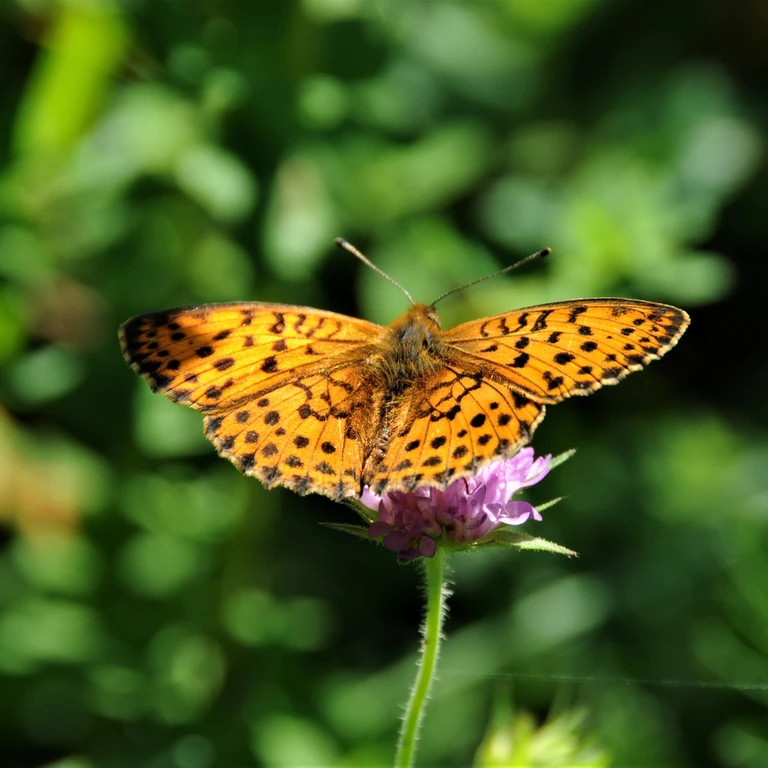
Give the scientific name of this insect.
Brenthis daphne
